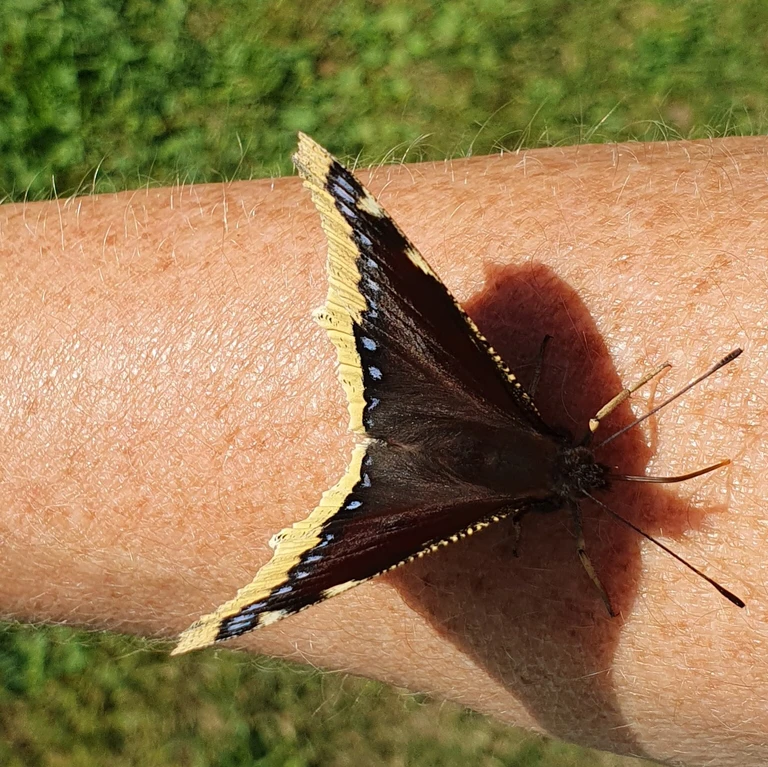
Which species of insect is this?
Nymphalis antiopa
